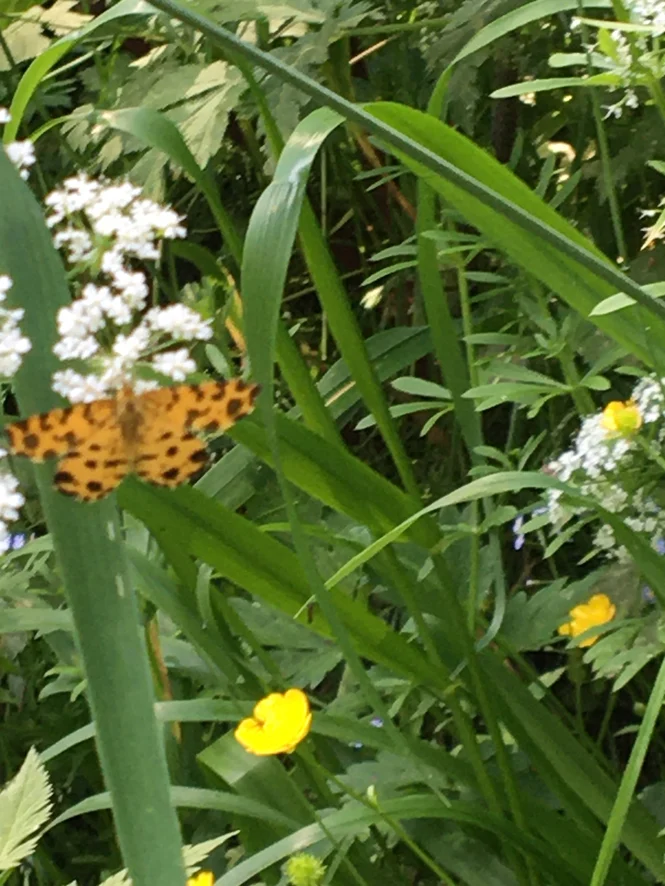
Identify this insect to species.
Pseudopanthera macularia
